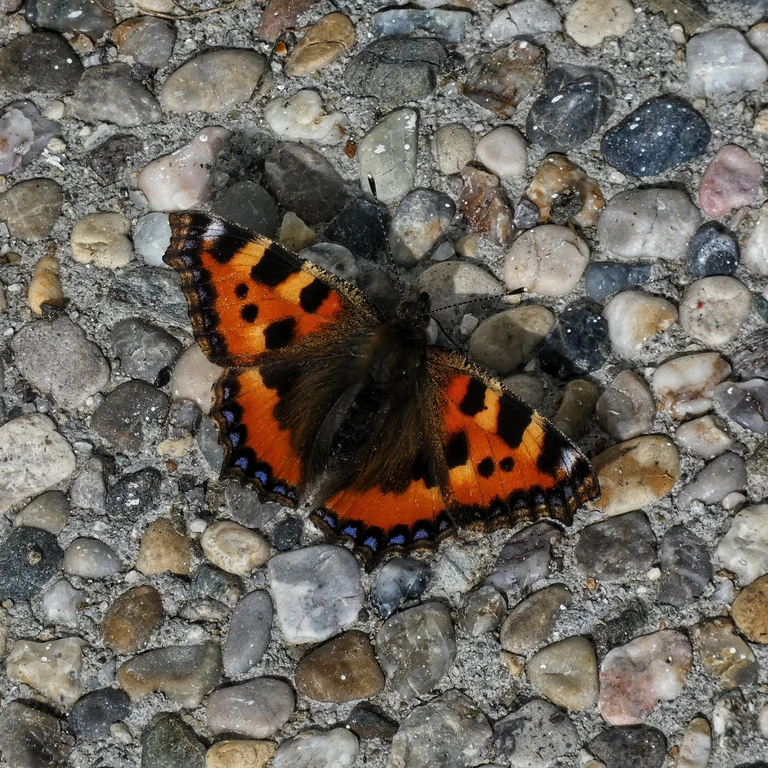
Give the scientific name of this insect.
Aglais urticae
